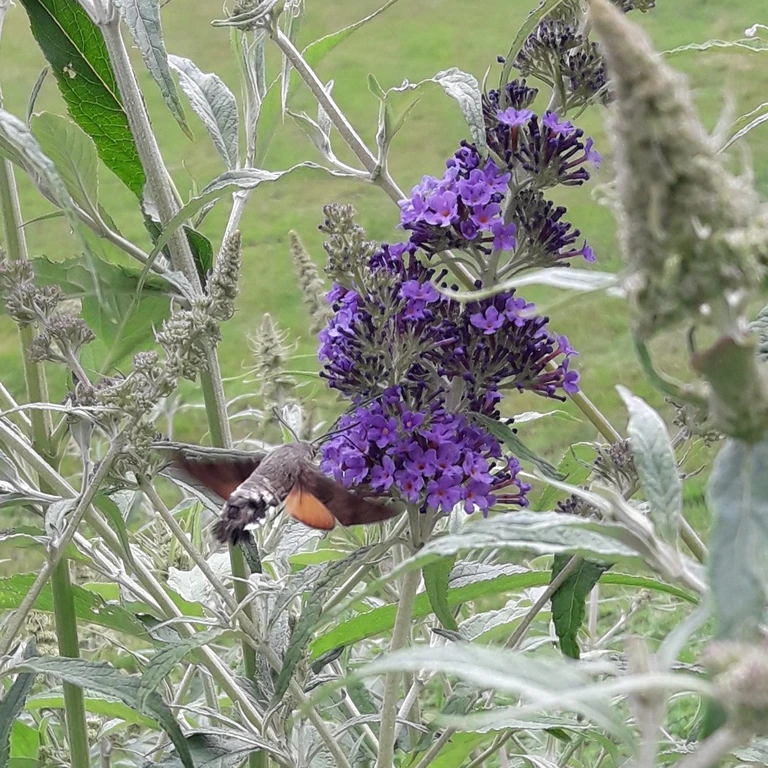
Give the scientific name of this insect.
Macroglossum stellatarum
